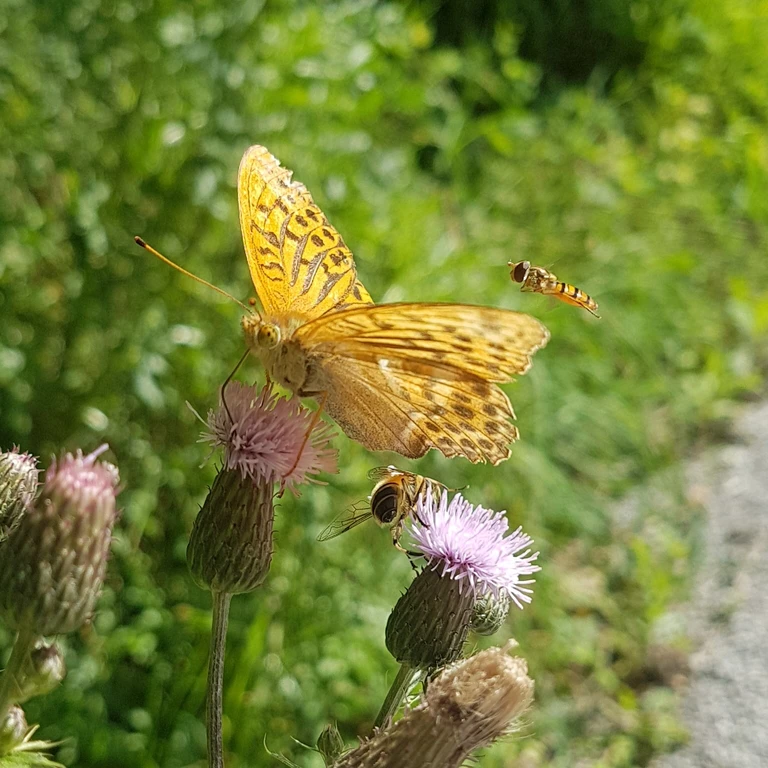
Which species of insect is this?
Argynnis paphia
